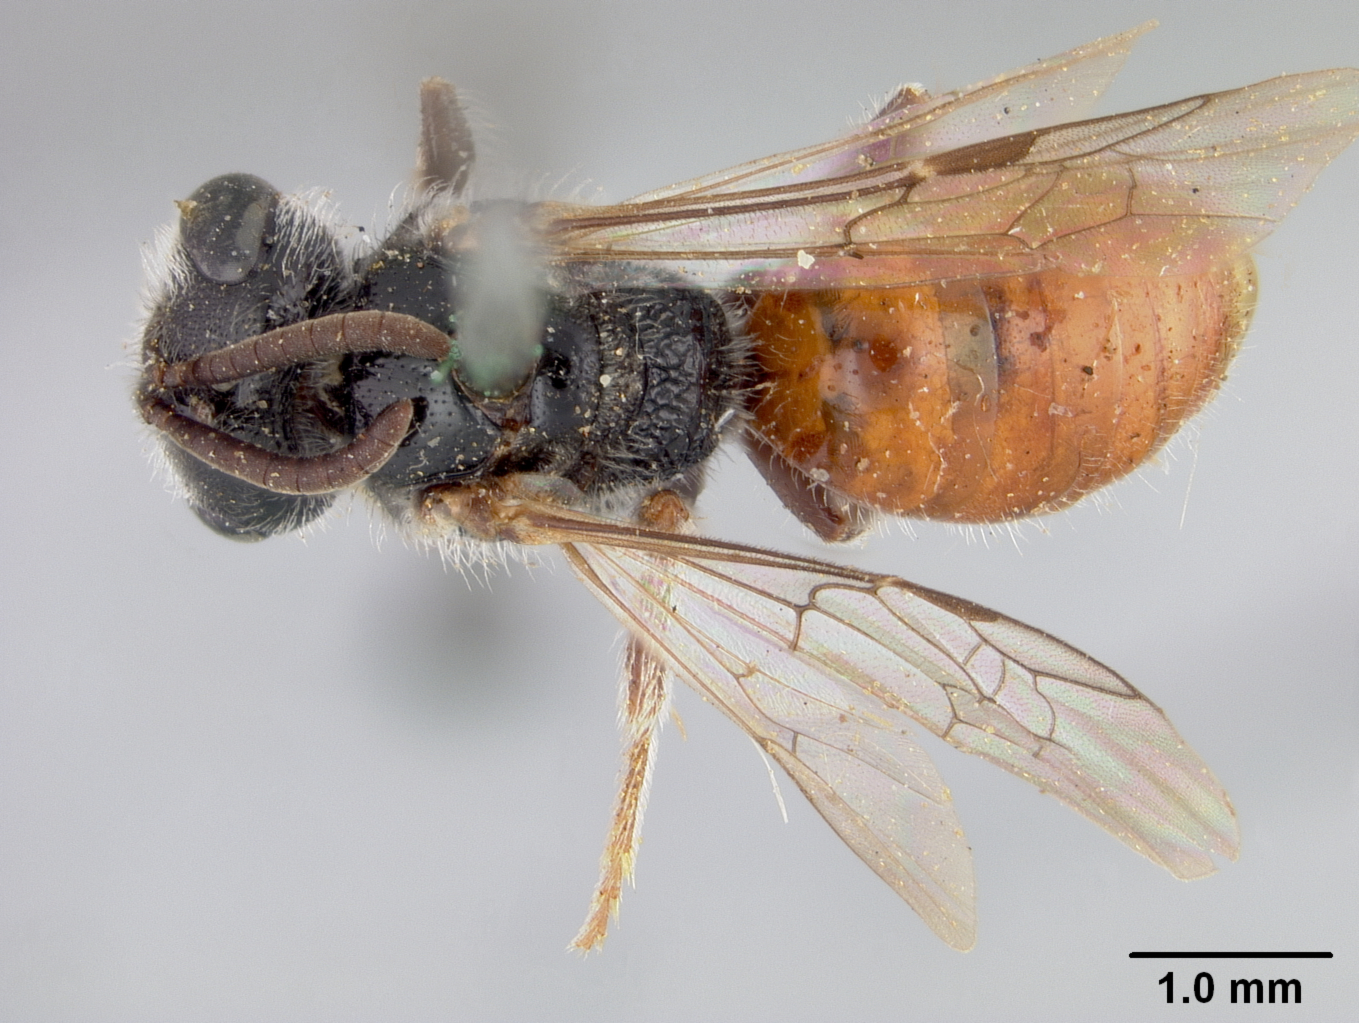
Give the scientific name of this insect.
Sphecodes asclepiadis
